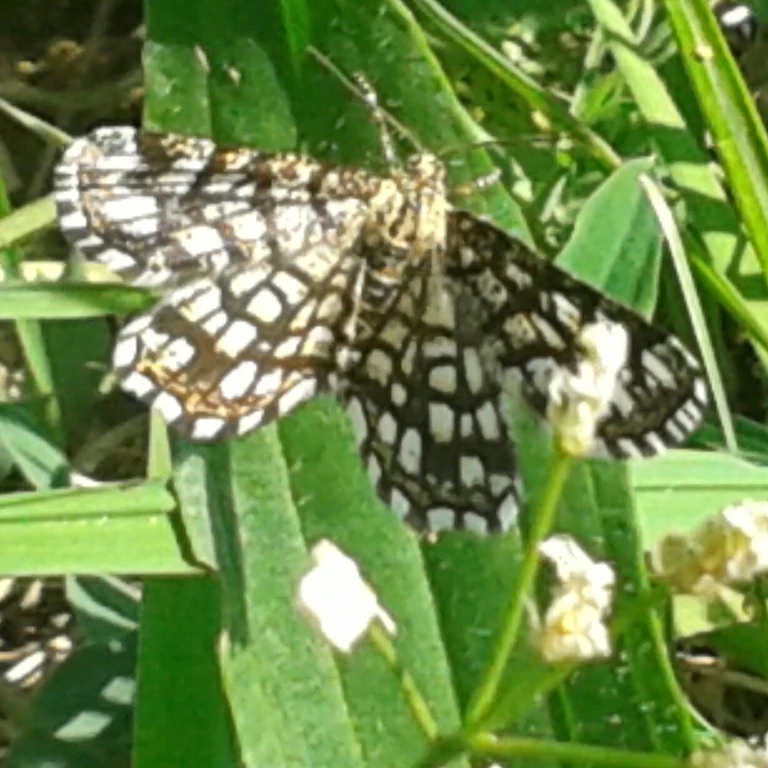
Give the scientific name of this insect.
Chiasmia clathrata
